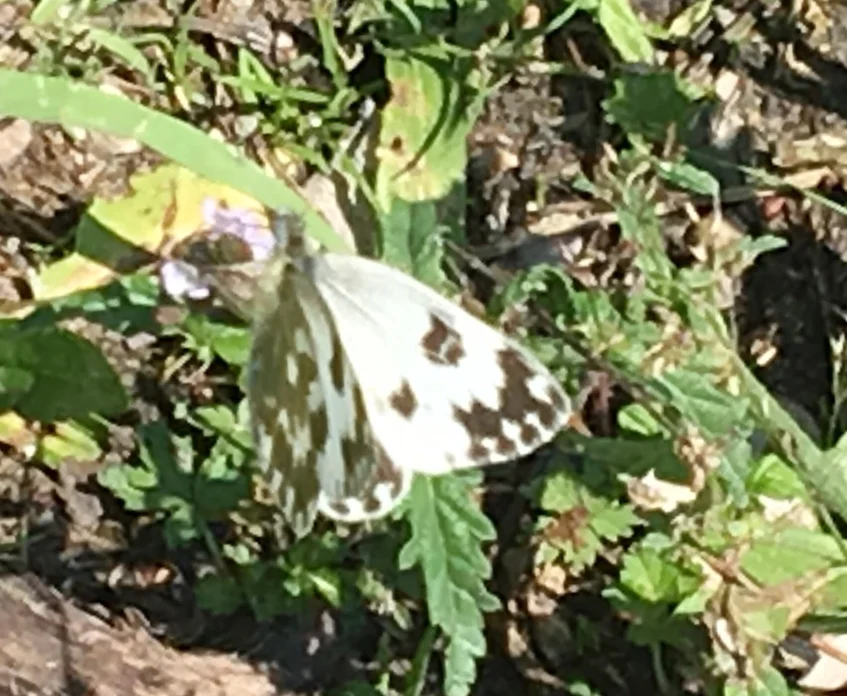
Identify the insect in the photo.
Pontia edusa
